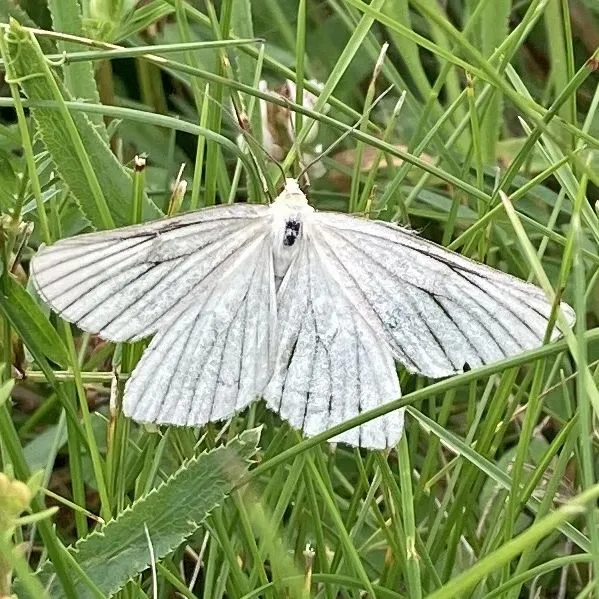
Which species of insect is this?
Siona lineata
